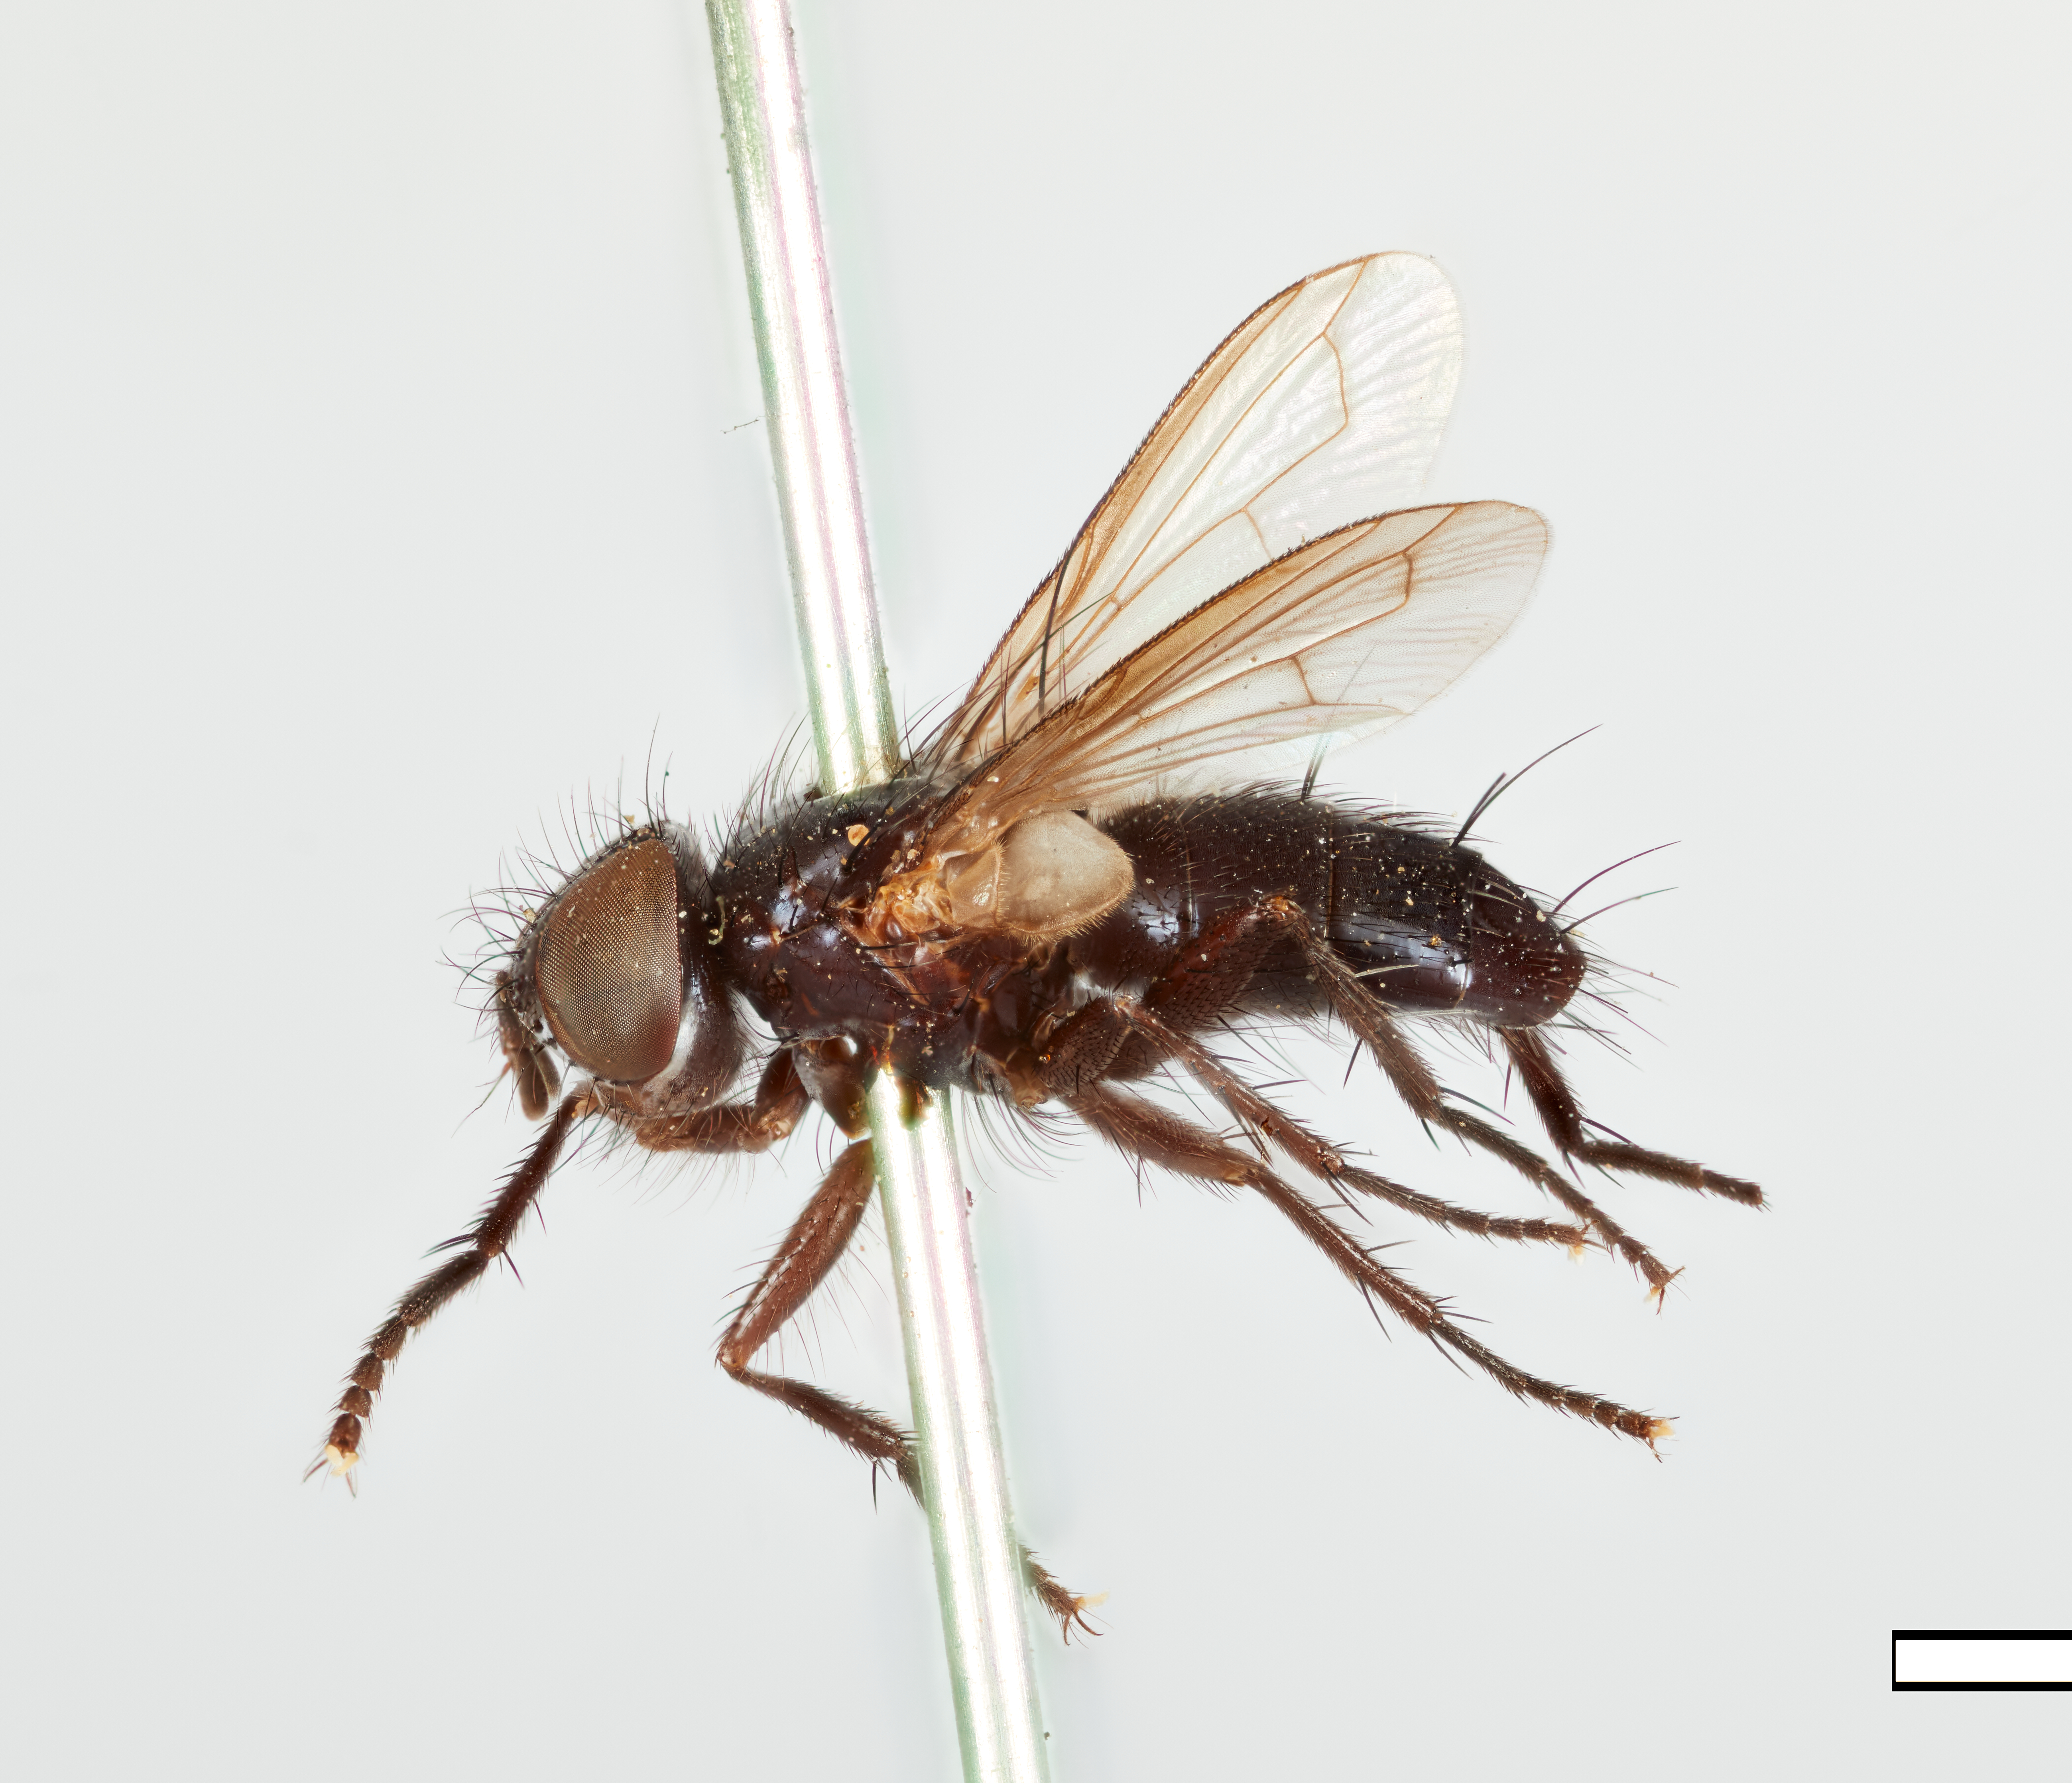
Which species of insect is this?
Hesperophasia setosa
